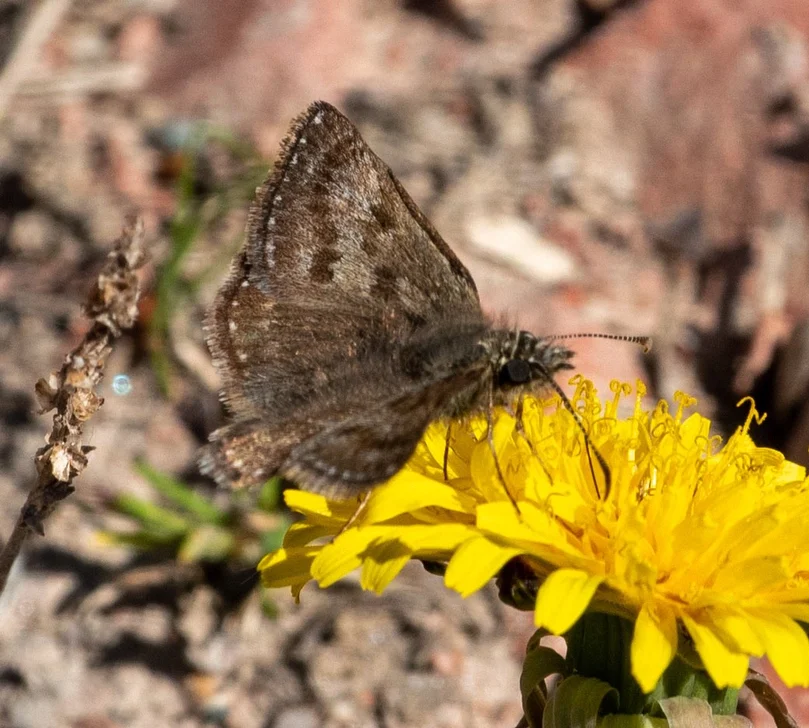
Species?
Erynnis tages
